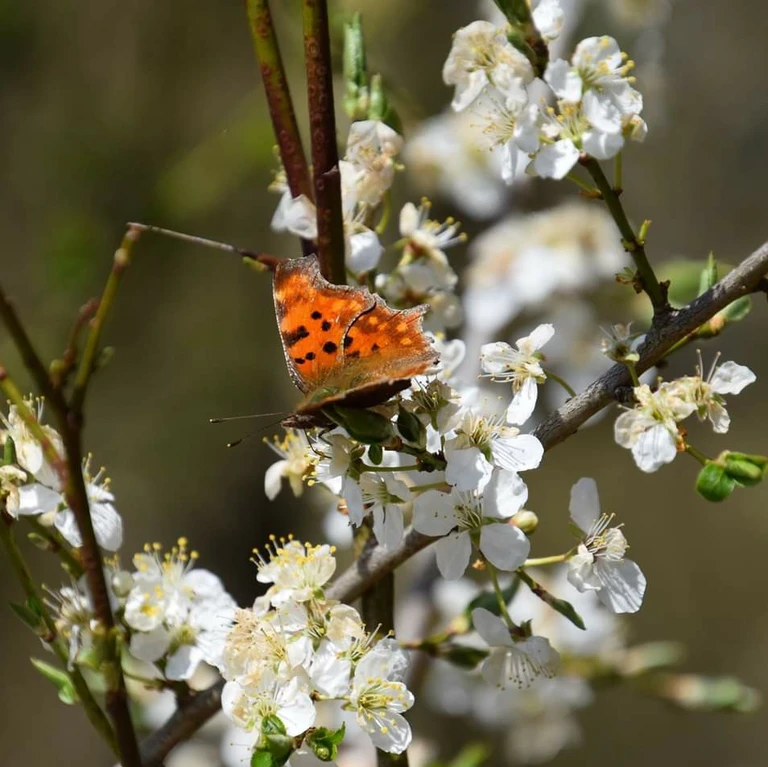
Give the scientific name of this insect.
Polygonia c-album
